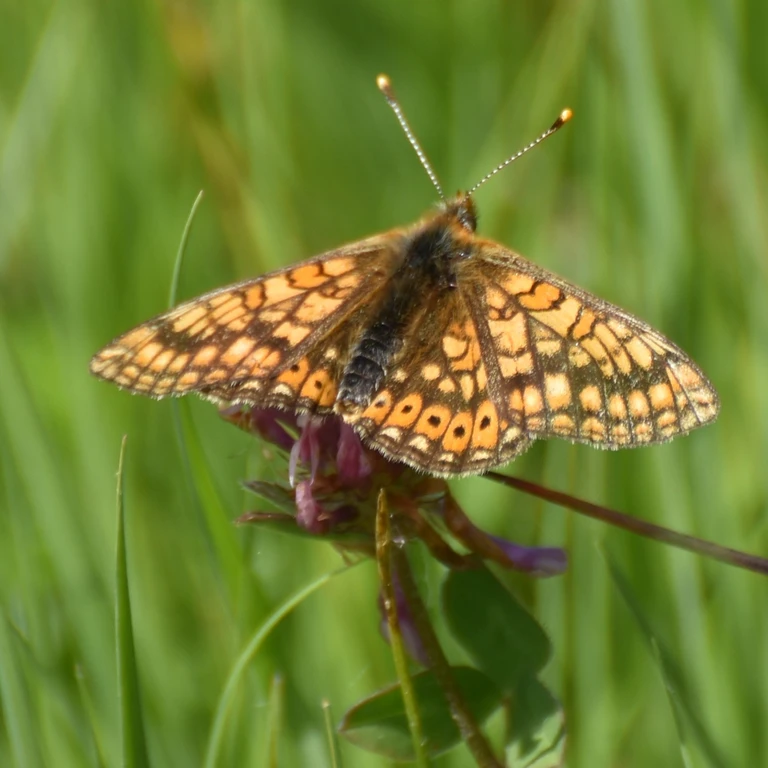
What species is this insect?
Euphydryas aurinia
